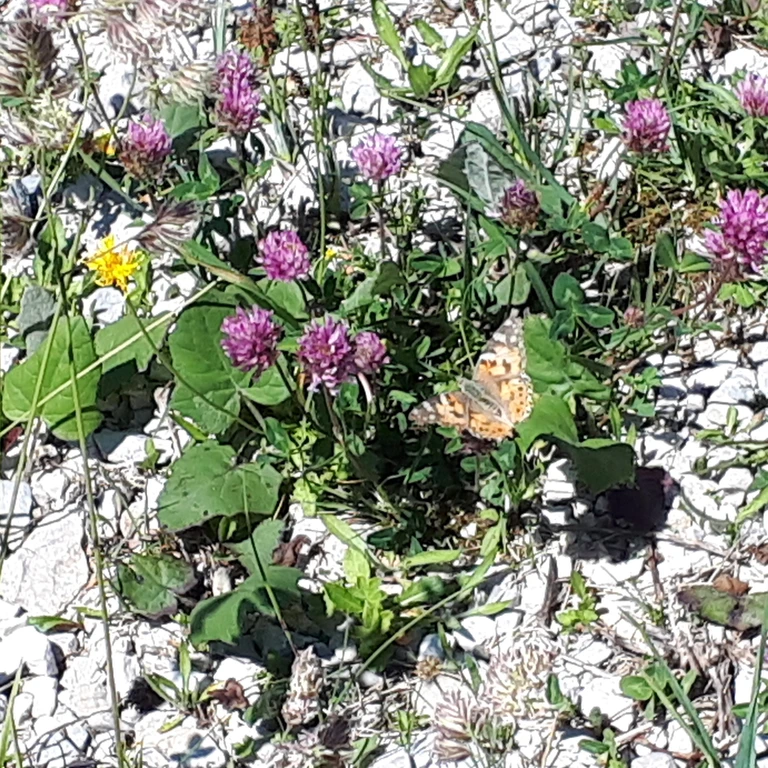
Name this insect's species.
Vanessa cardui
